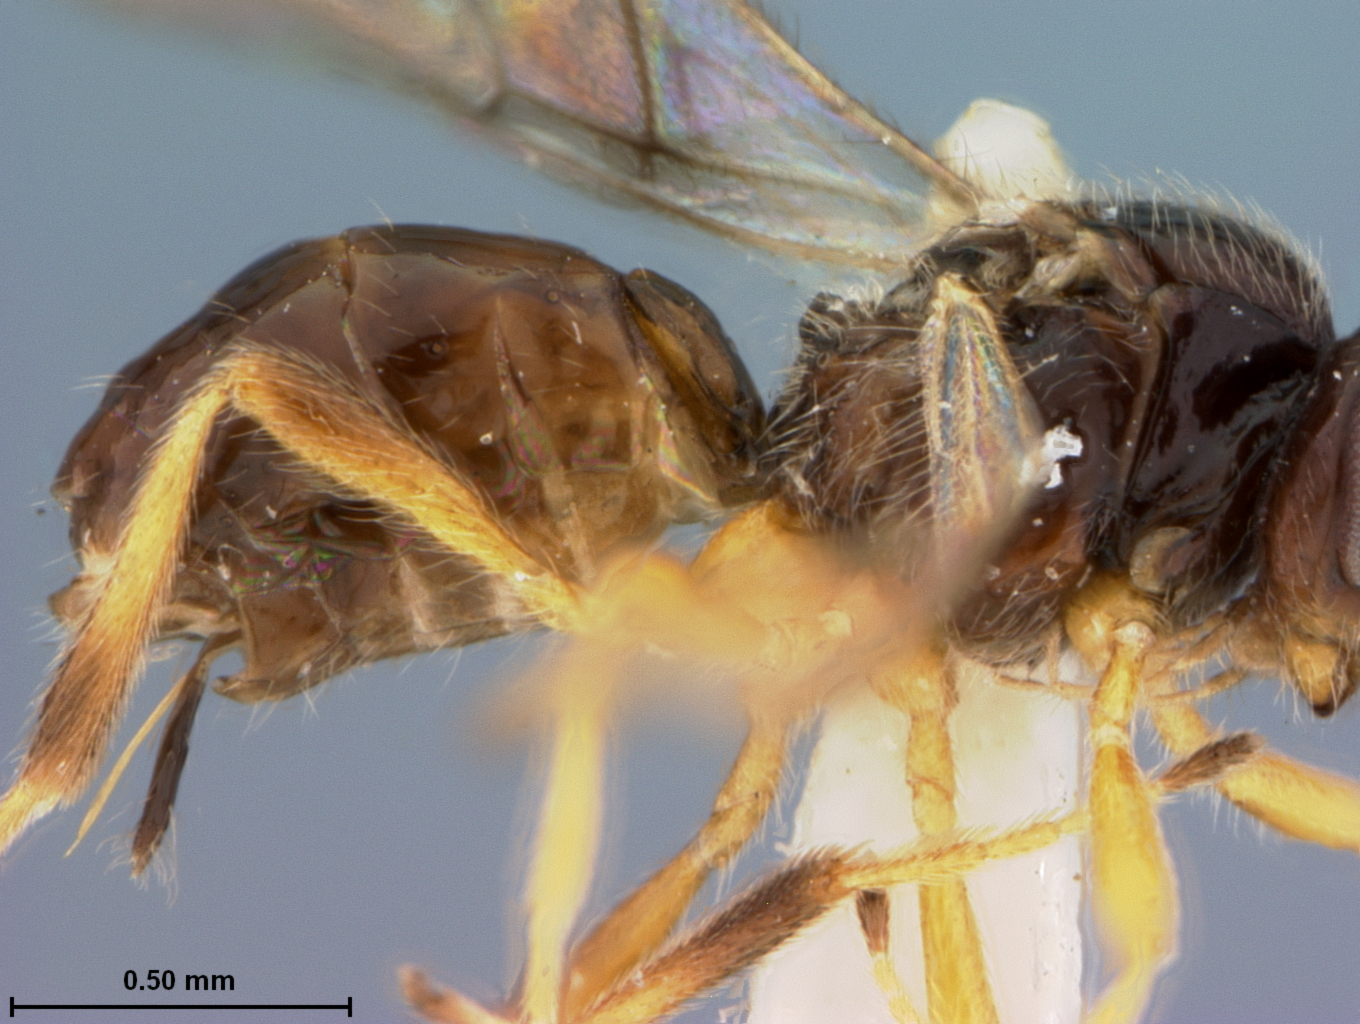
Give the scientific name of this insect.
Biosteres violaceae
